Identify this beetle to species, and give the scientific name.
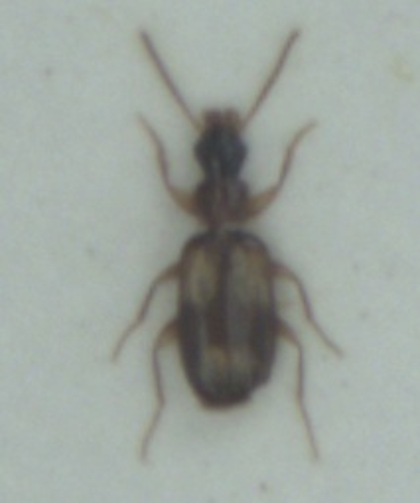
Calodromius spilotus
